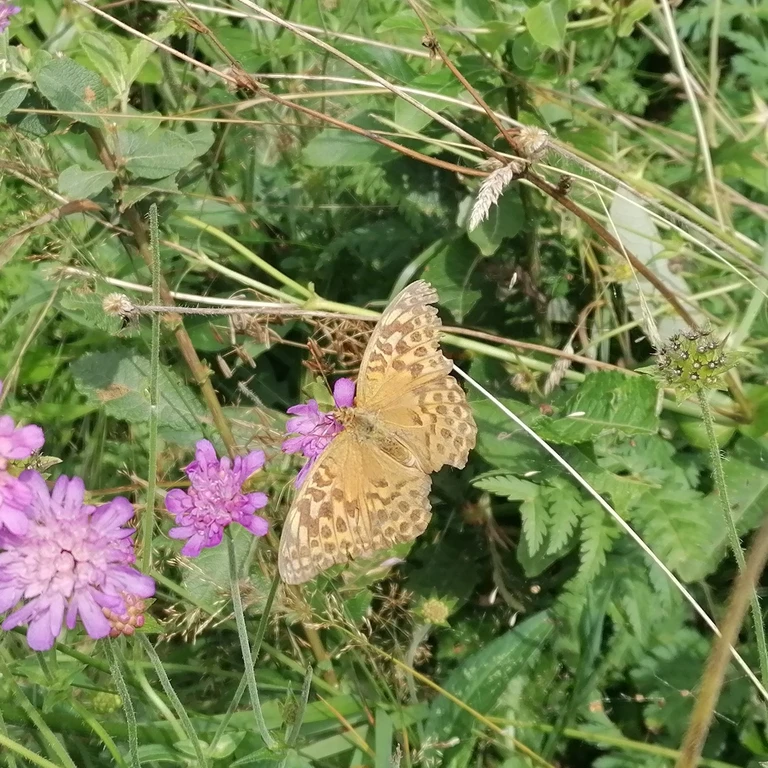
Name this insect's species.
Argynnis paphia
